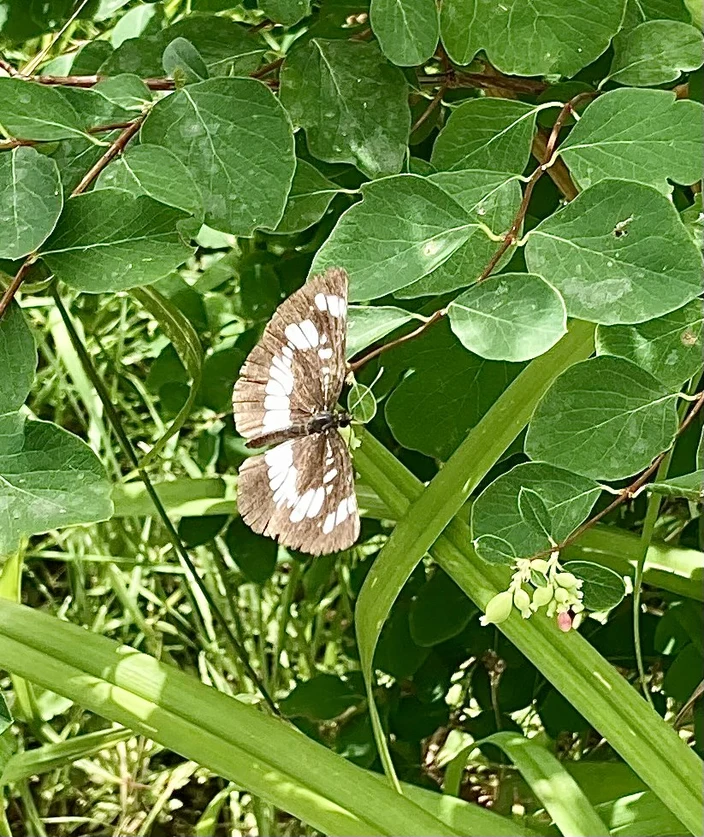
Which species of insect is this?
Neptis rivularis
